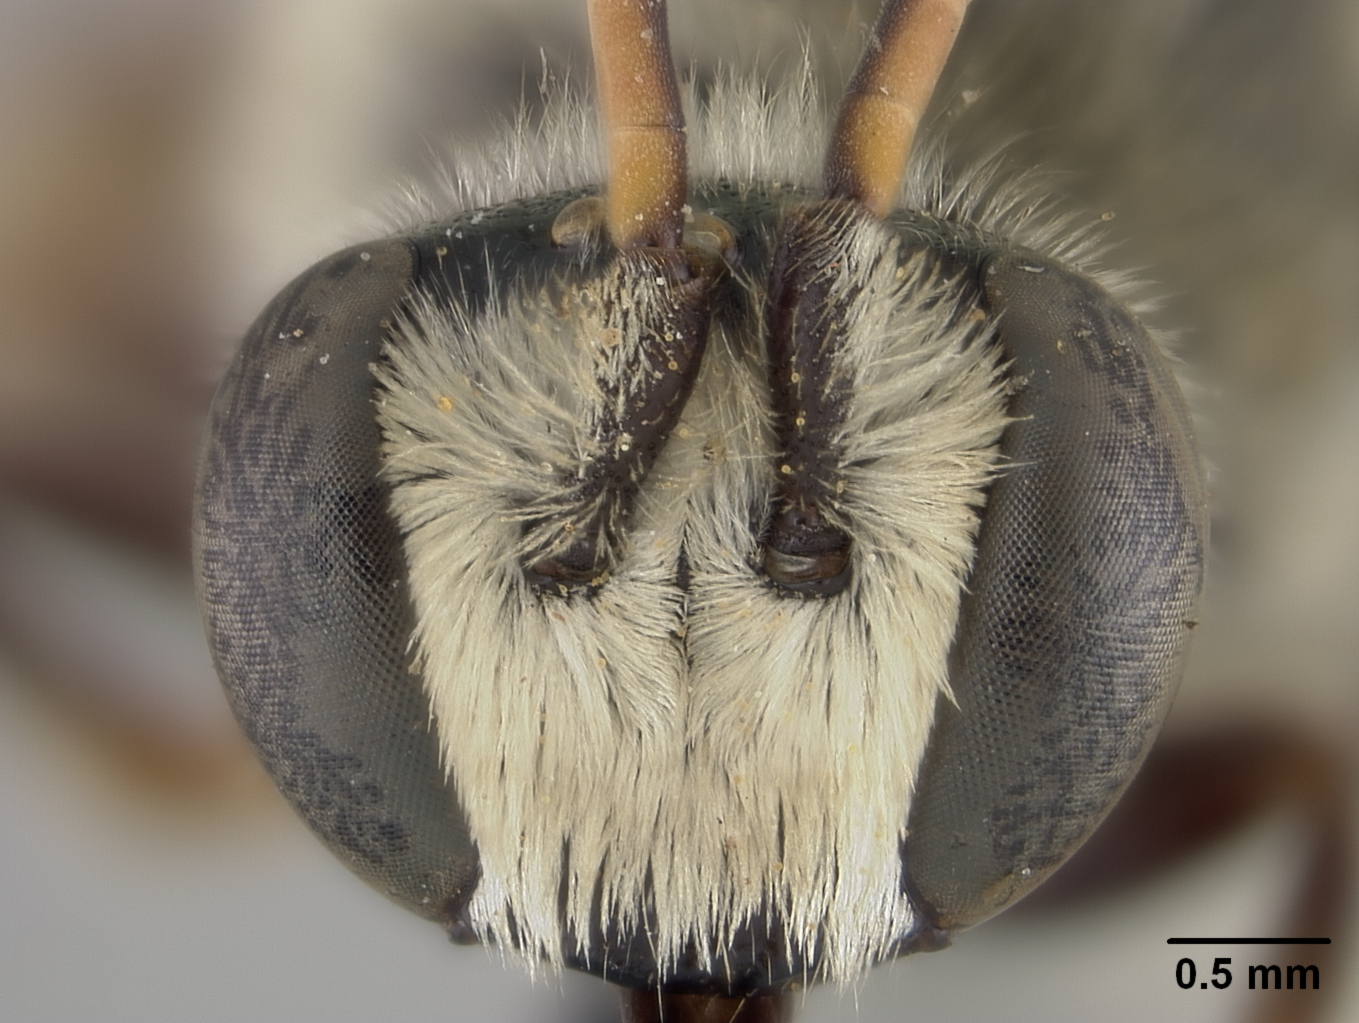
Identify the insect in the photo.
Nomia californica
